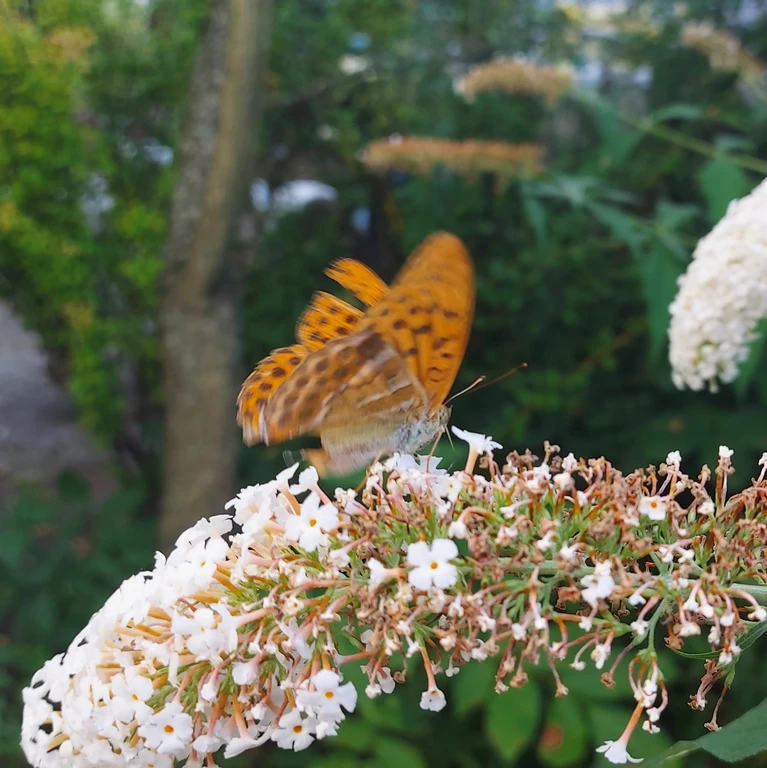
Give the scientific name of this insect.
Argynnis paphia
